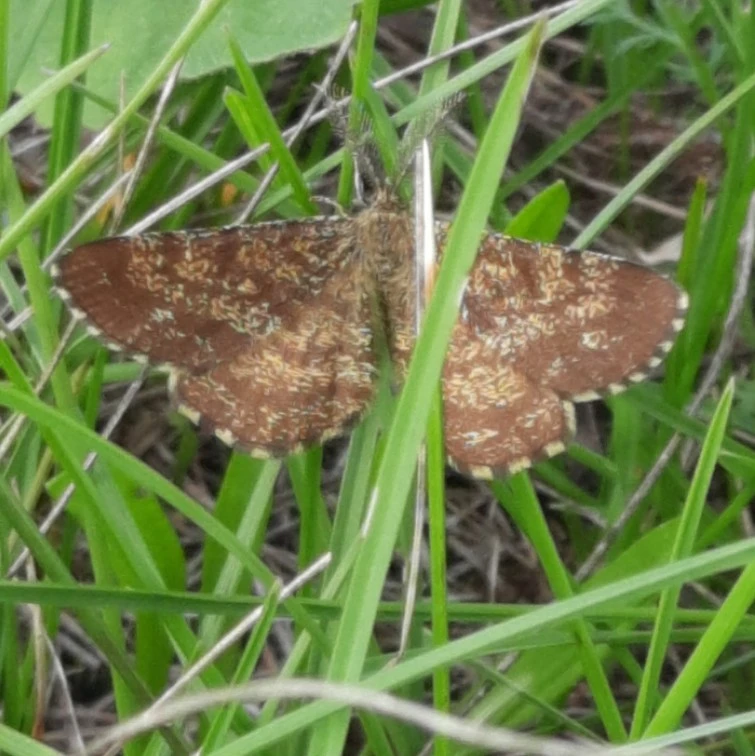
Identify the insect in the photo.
Ematurga atomaria
